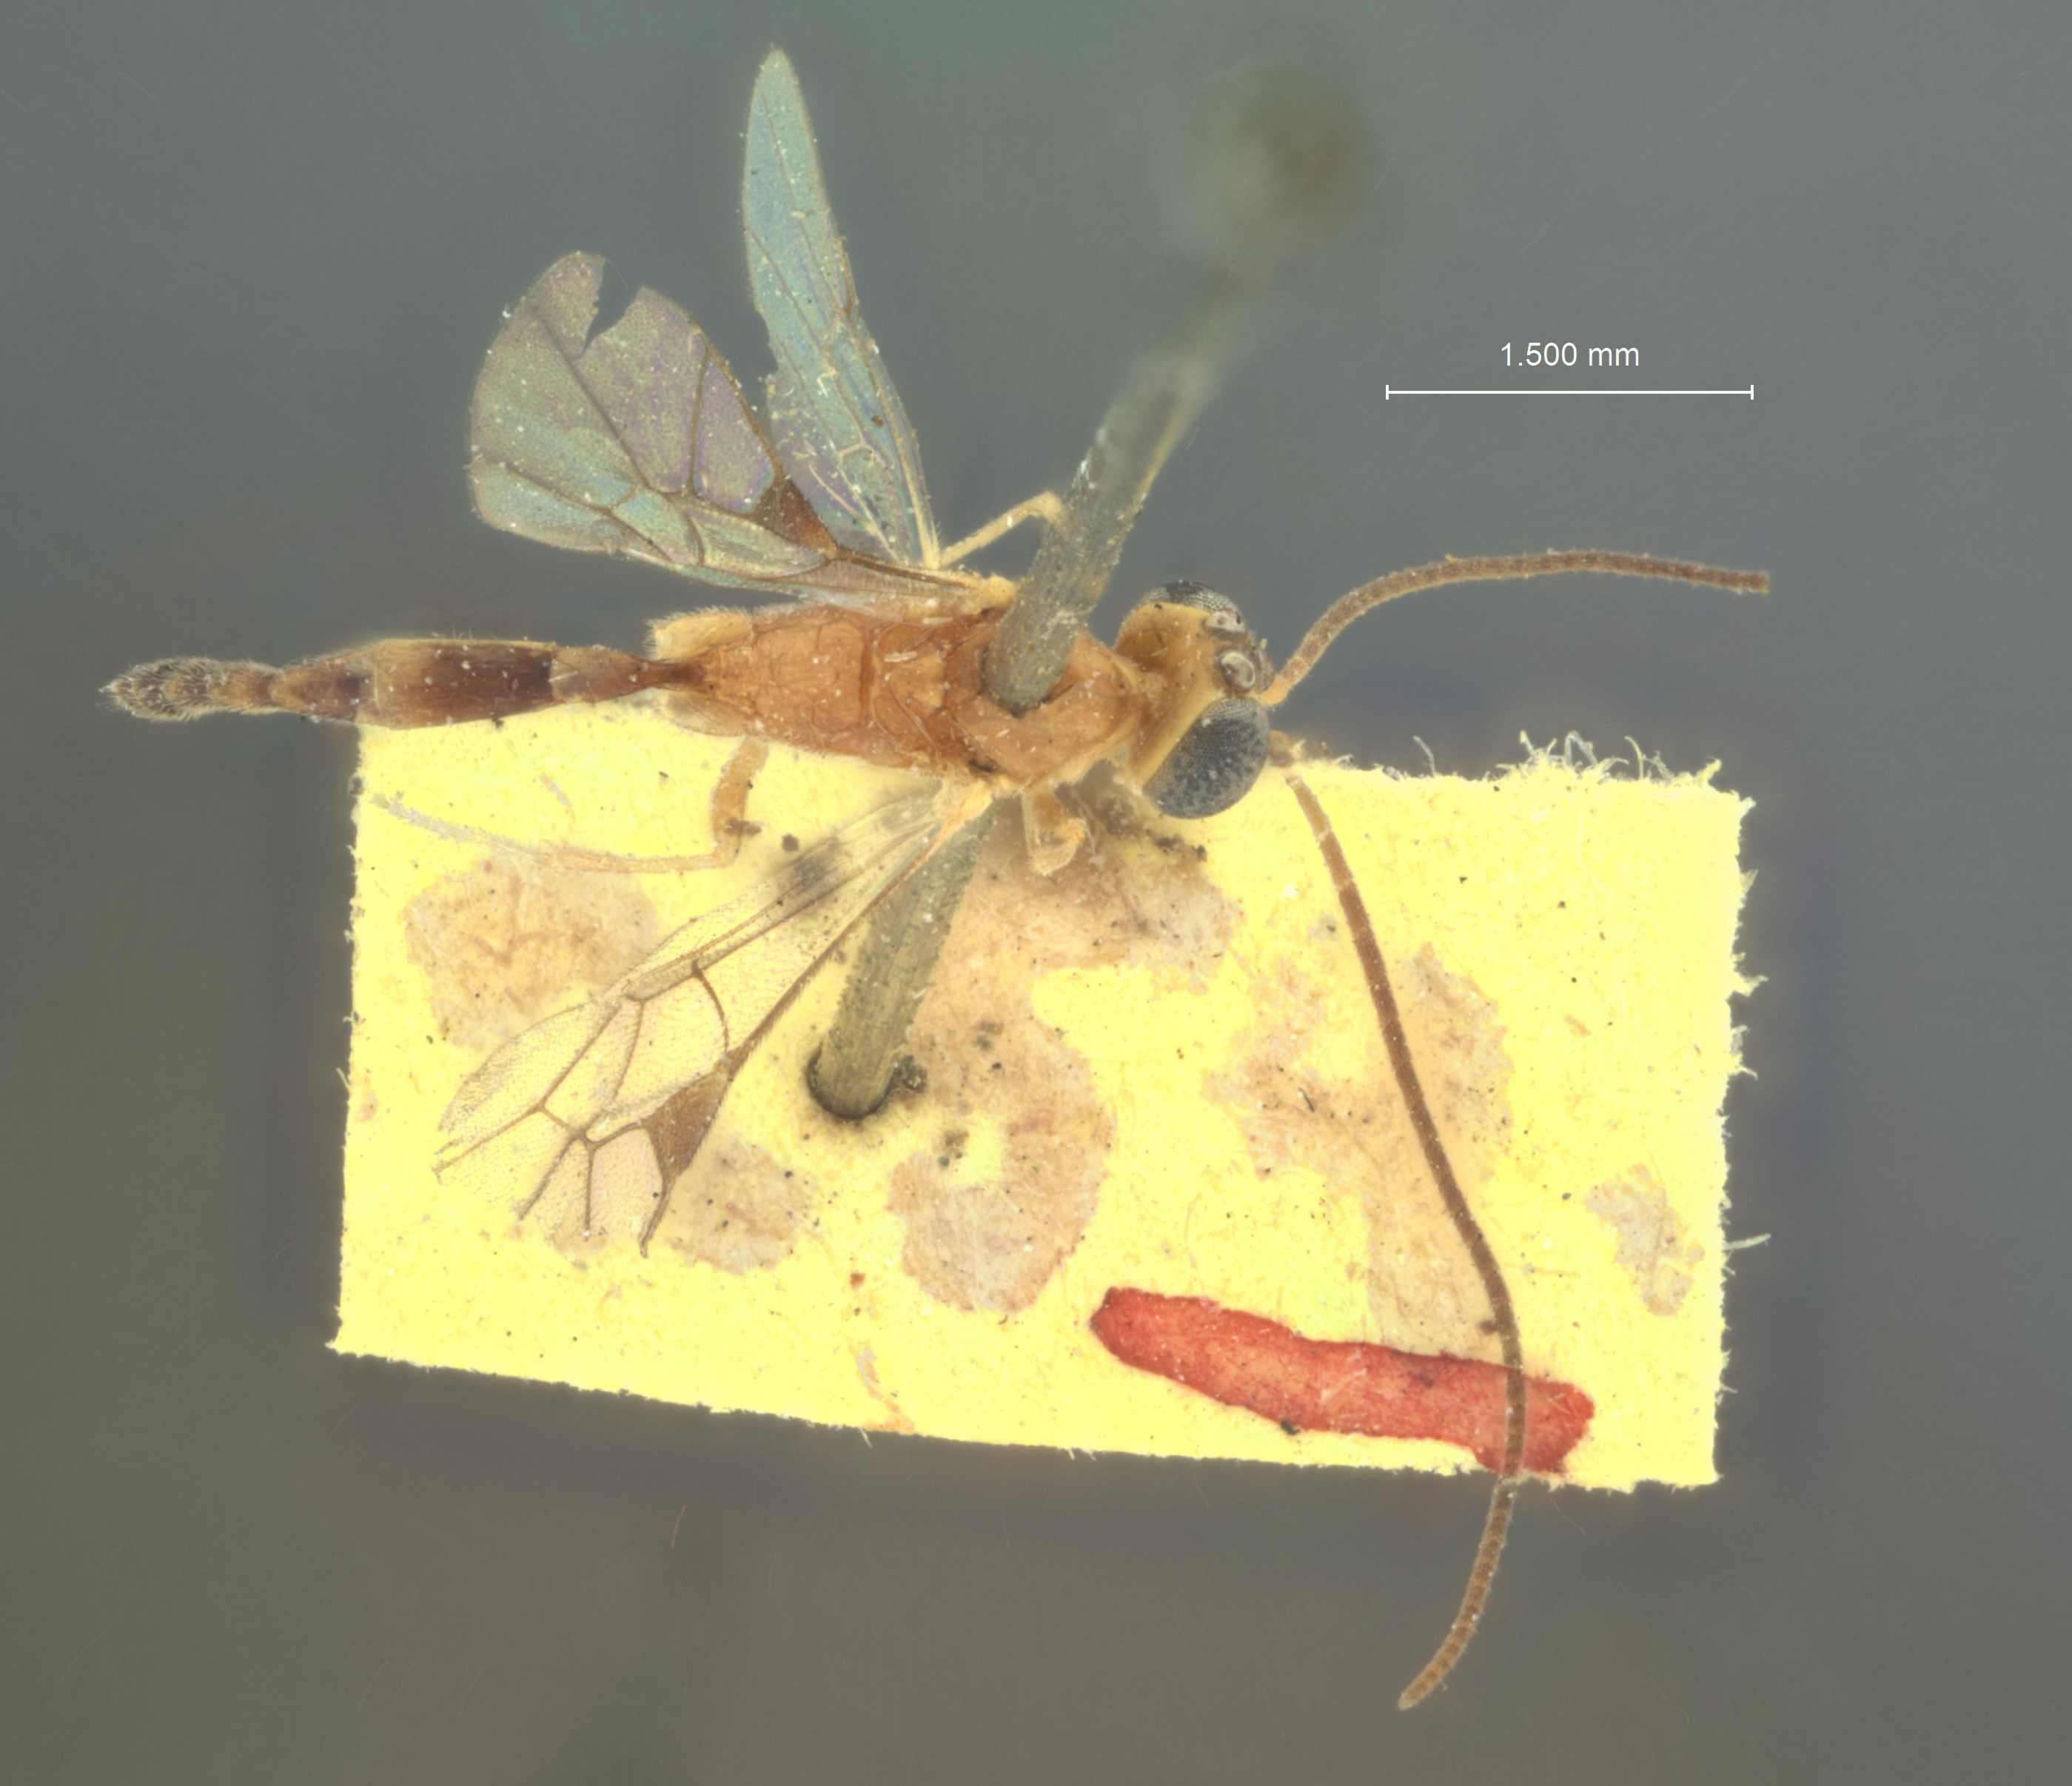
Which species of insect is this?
Porizon delicatus
